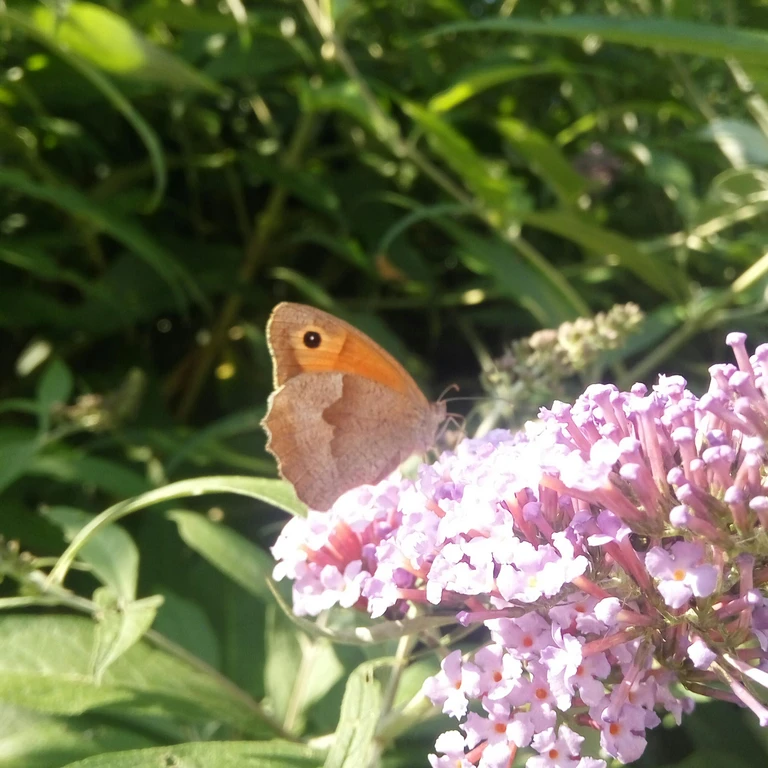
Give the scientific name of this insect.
Maniola jurtina
